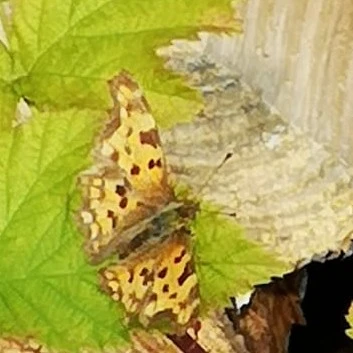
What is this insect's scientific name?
Polygonia c-album
